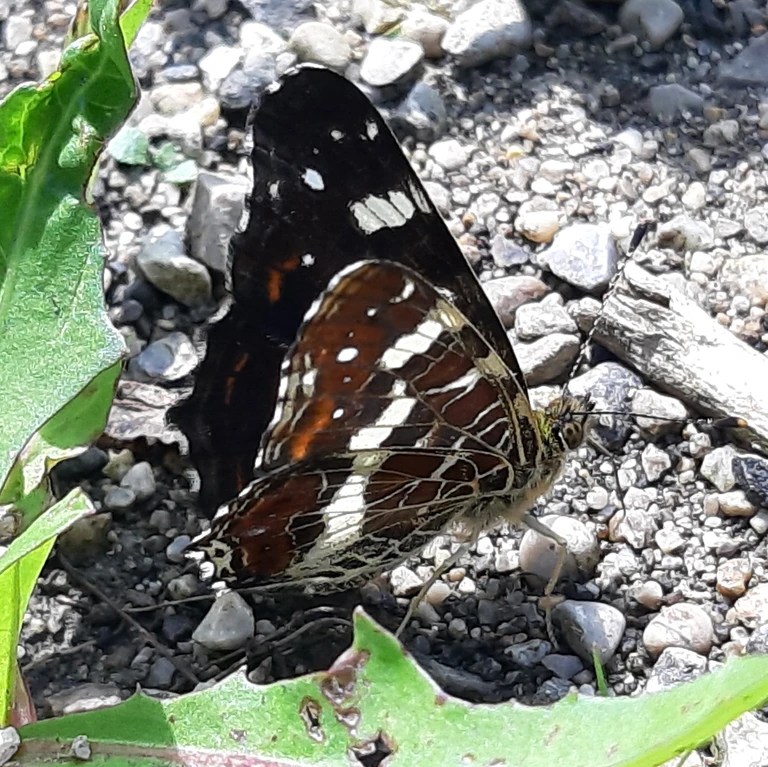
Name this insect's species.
Araschnia levana
